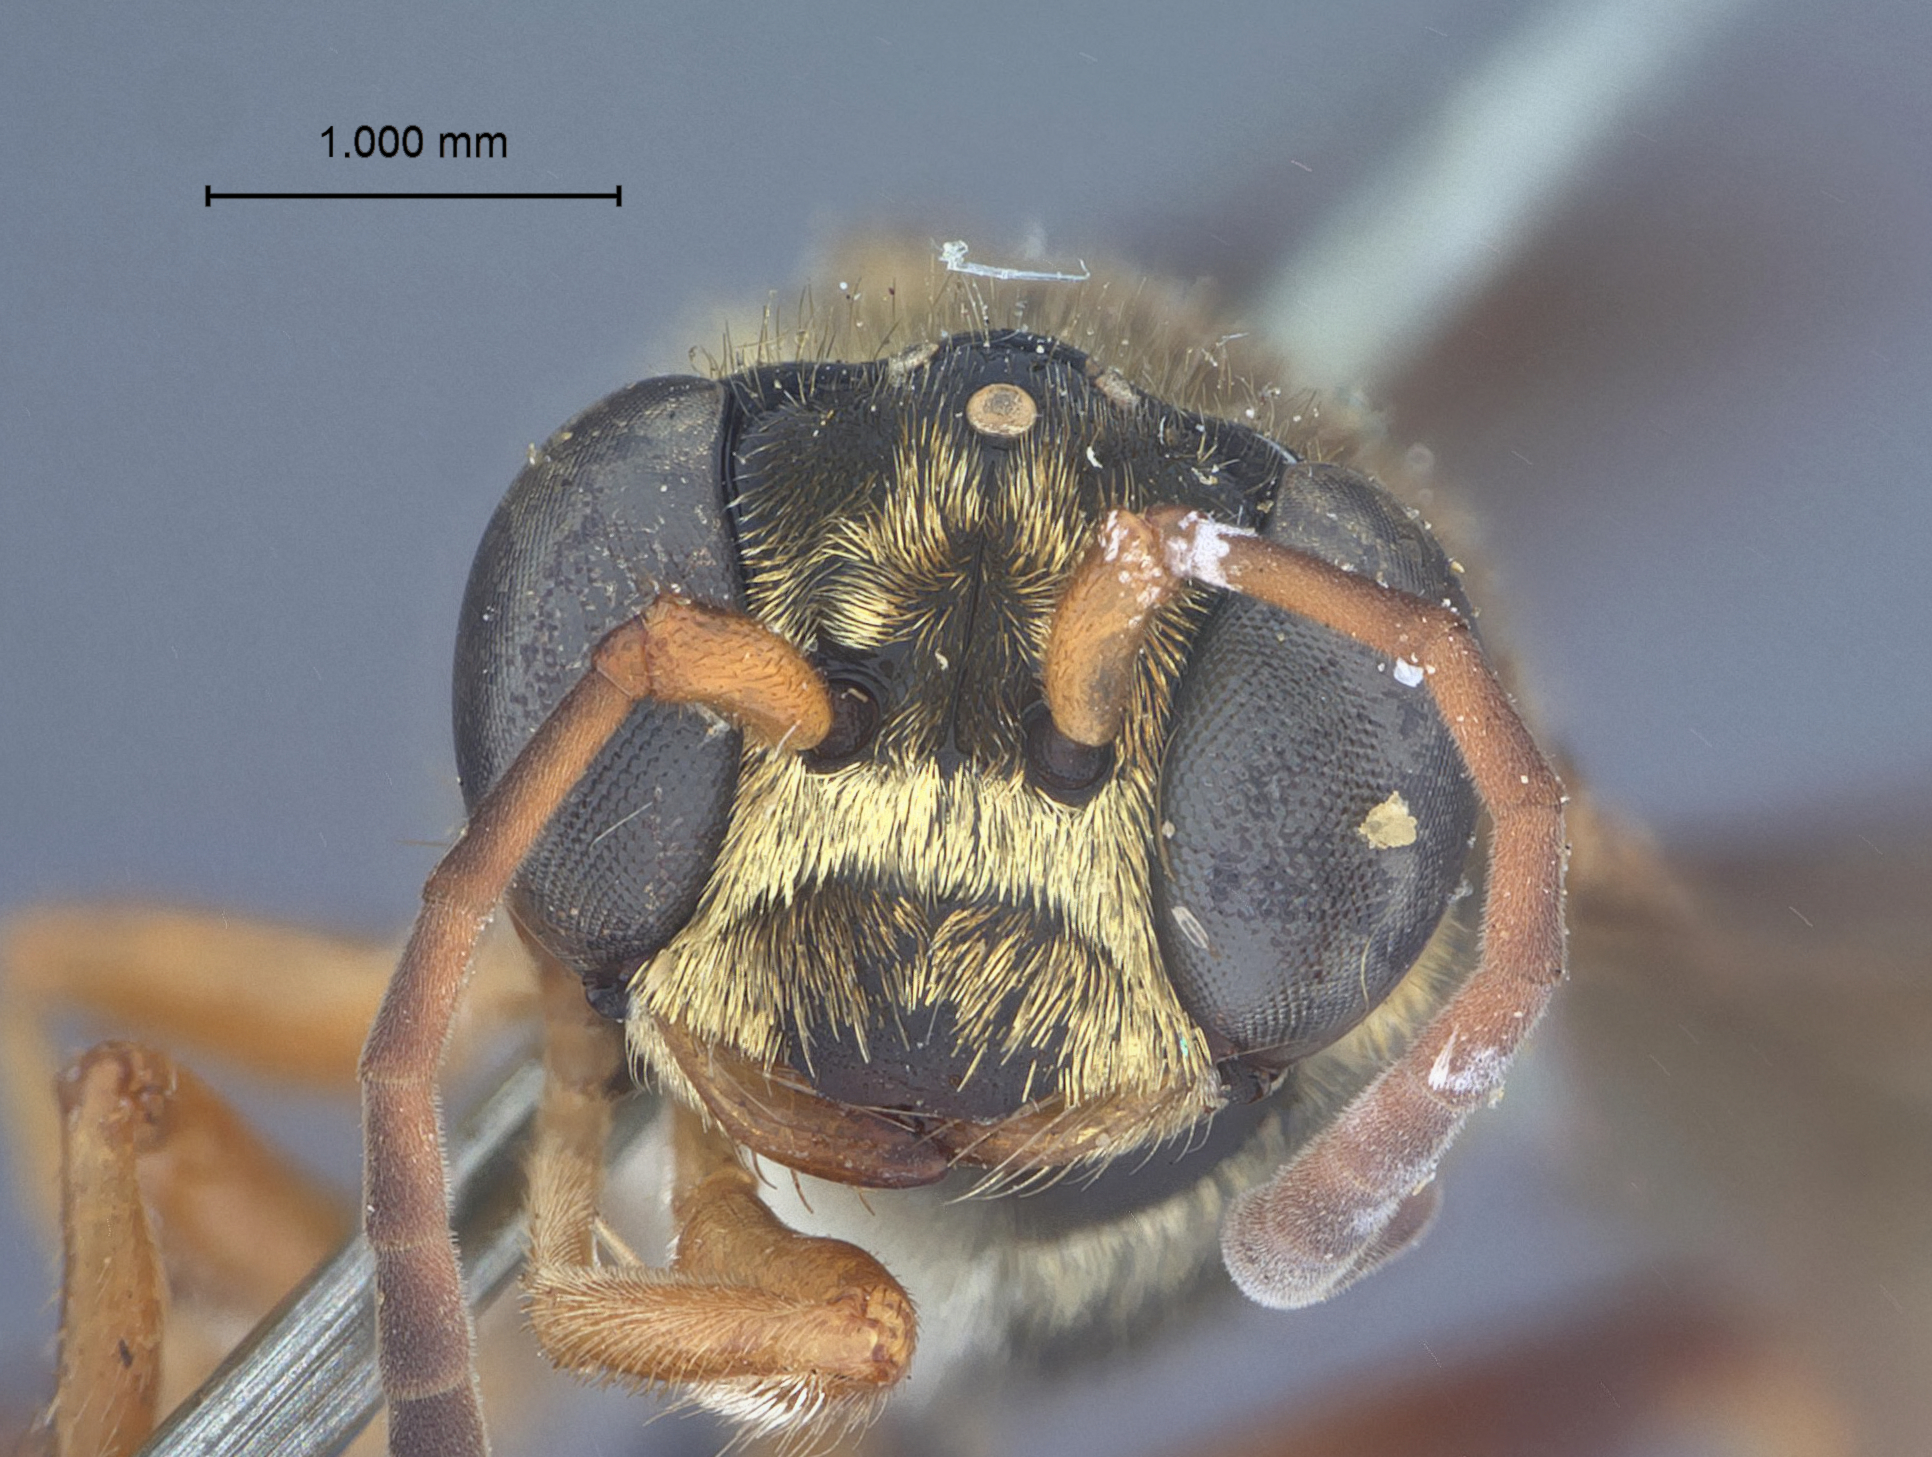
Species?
Mimesa aureohirta
